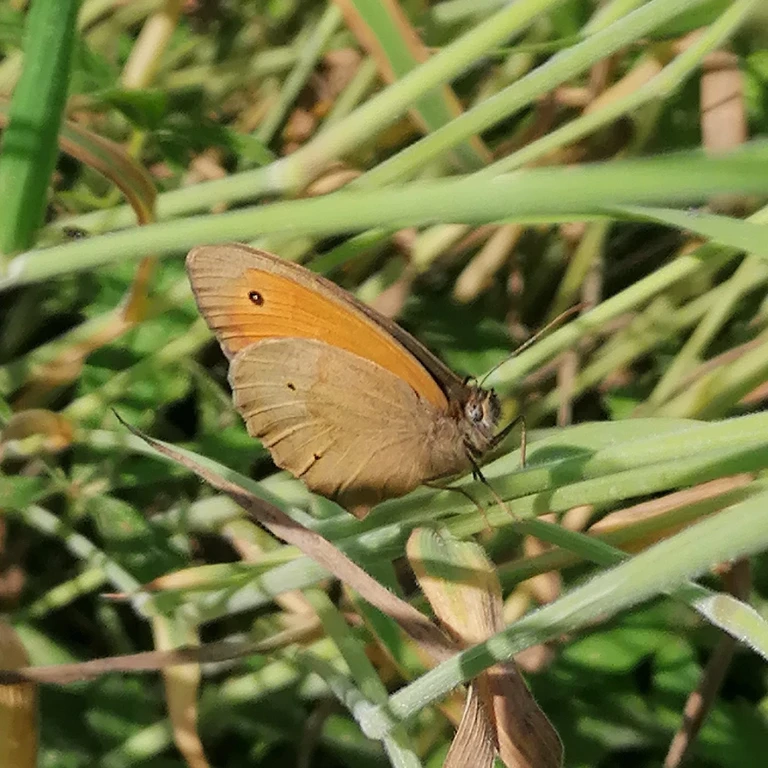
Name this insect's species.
Maniola jurtina
